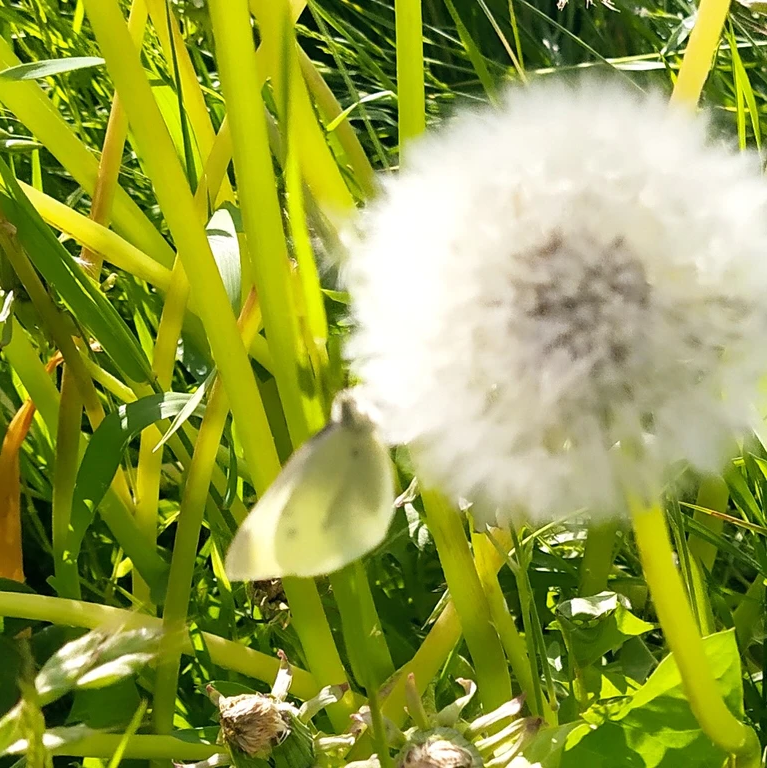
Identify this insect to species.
Pieris rapae
